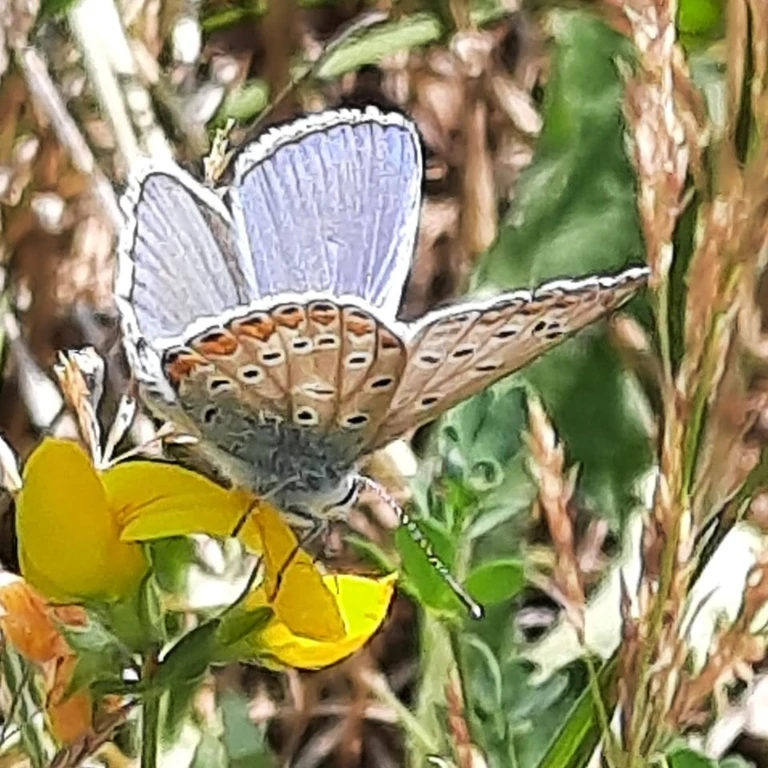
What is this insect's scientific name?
Polyommatus icarus
